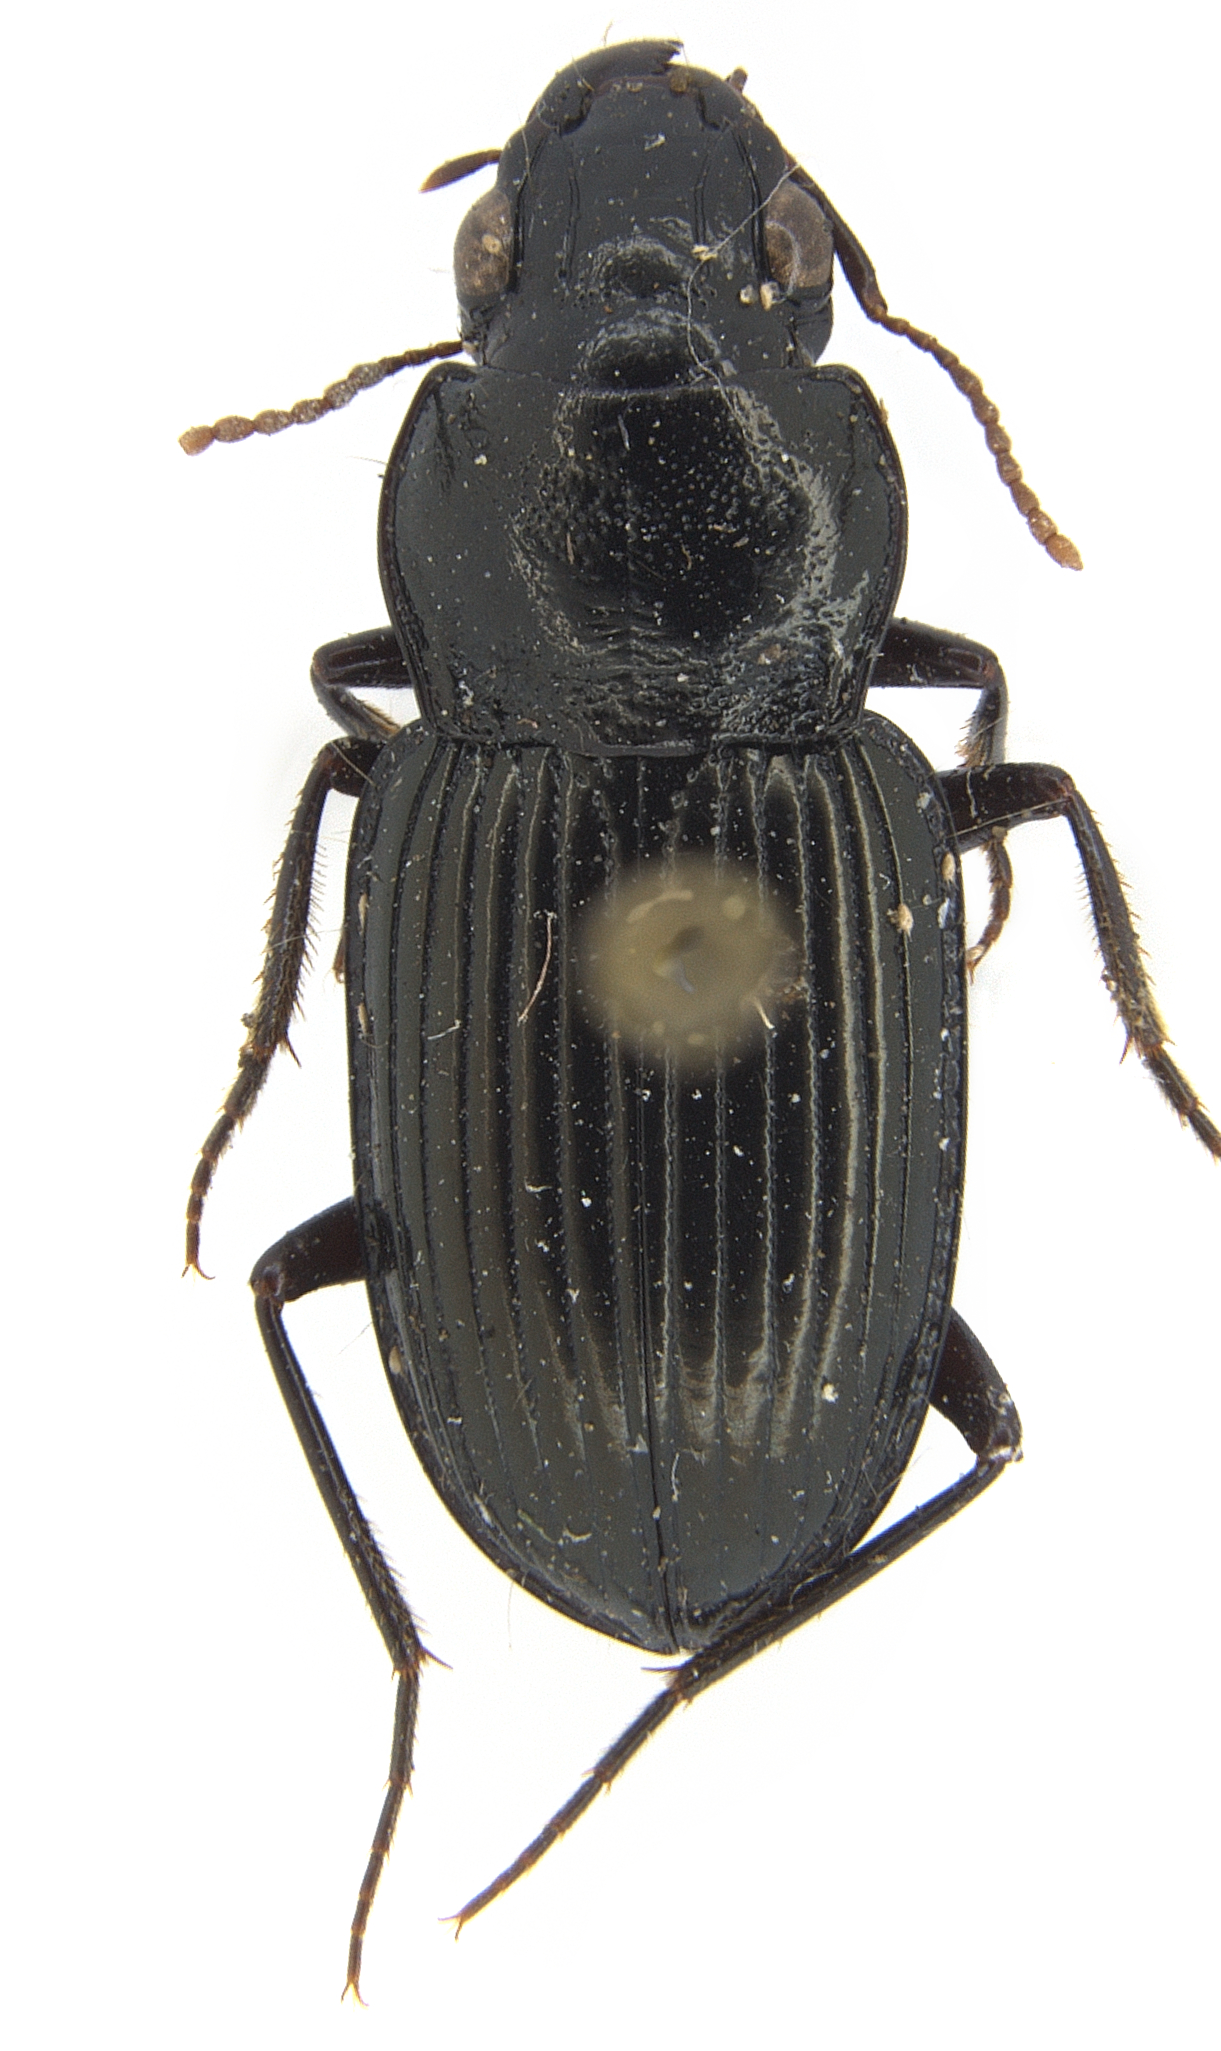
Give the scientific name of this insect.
Hiletus alluaudi
